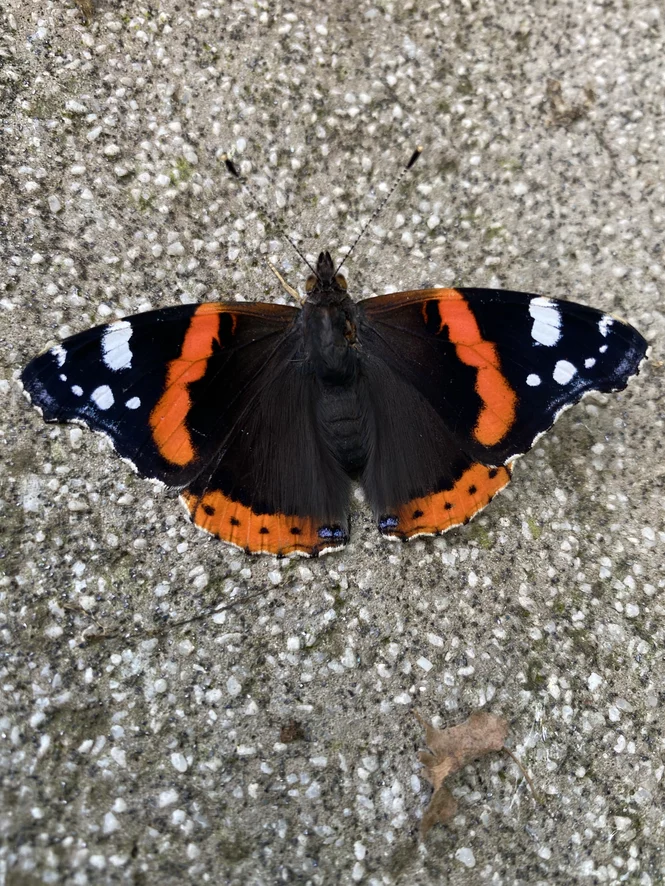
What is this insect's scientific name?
Vanessa atalanta
